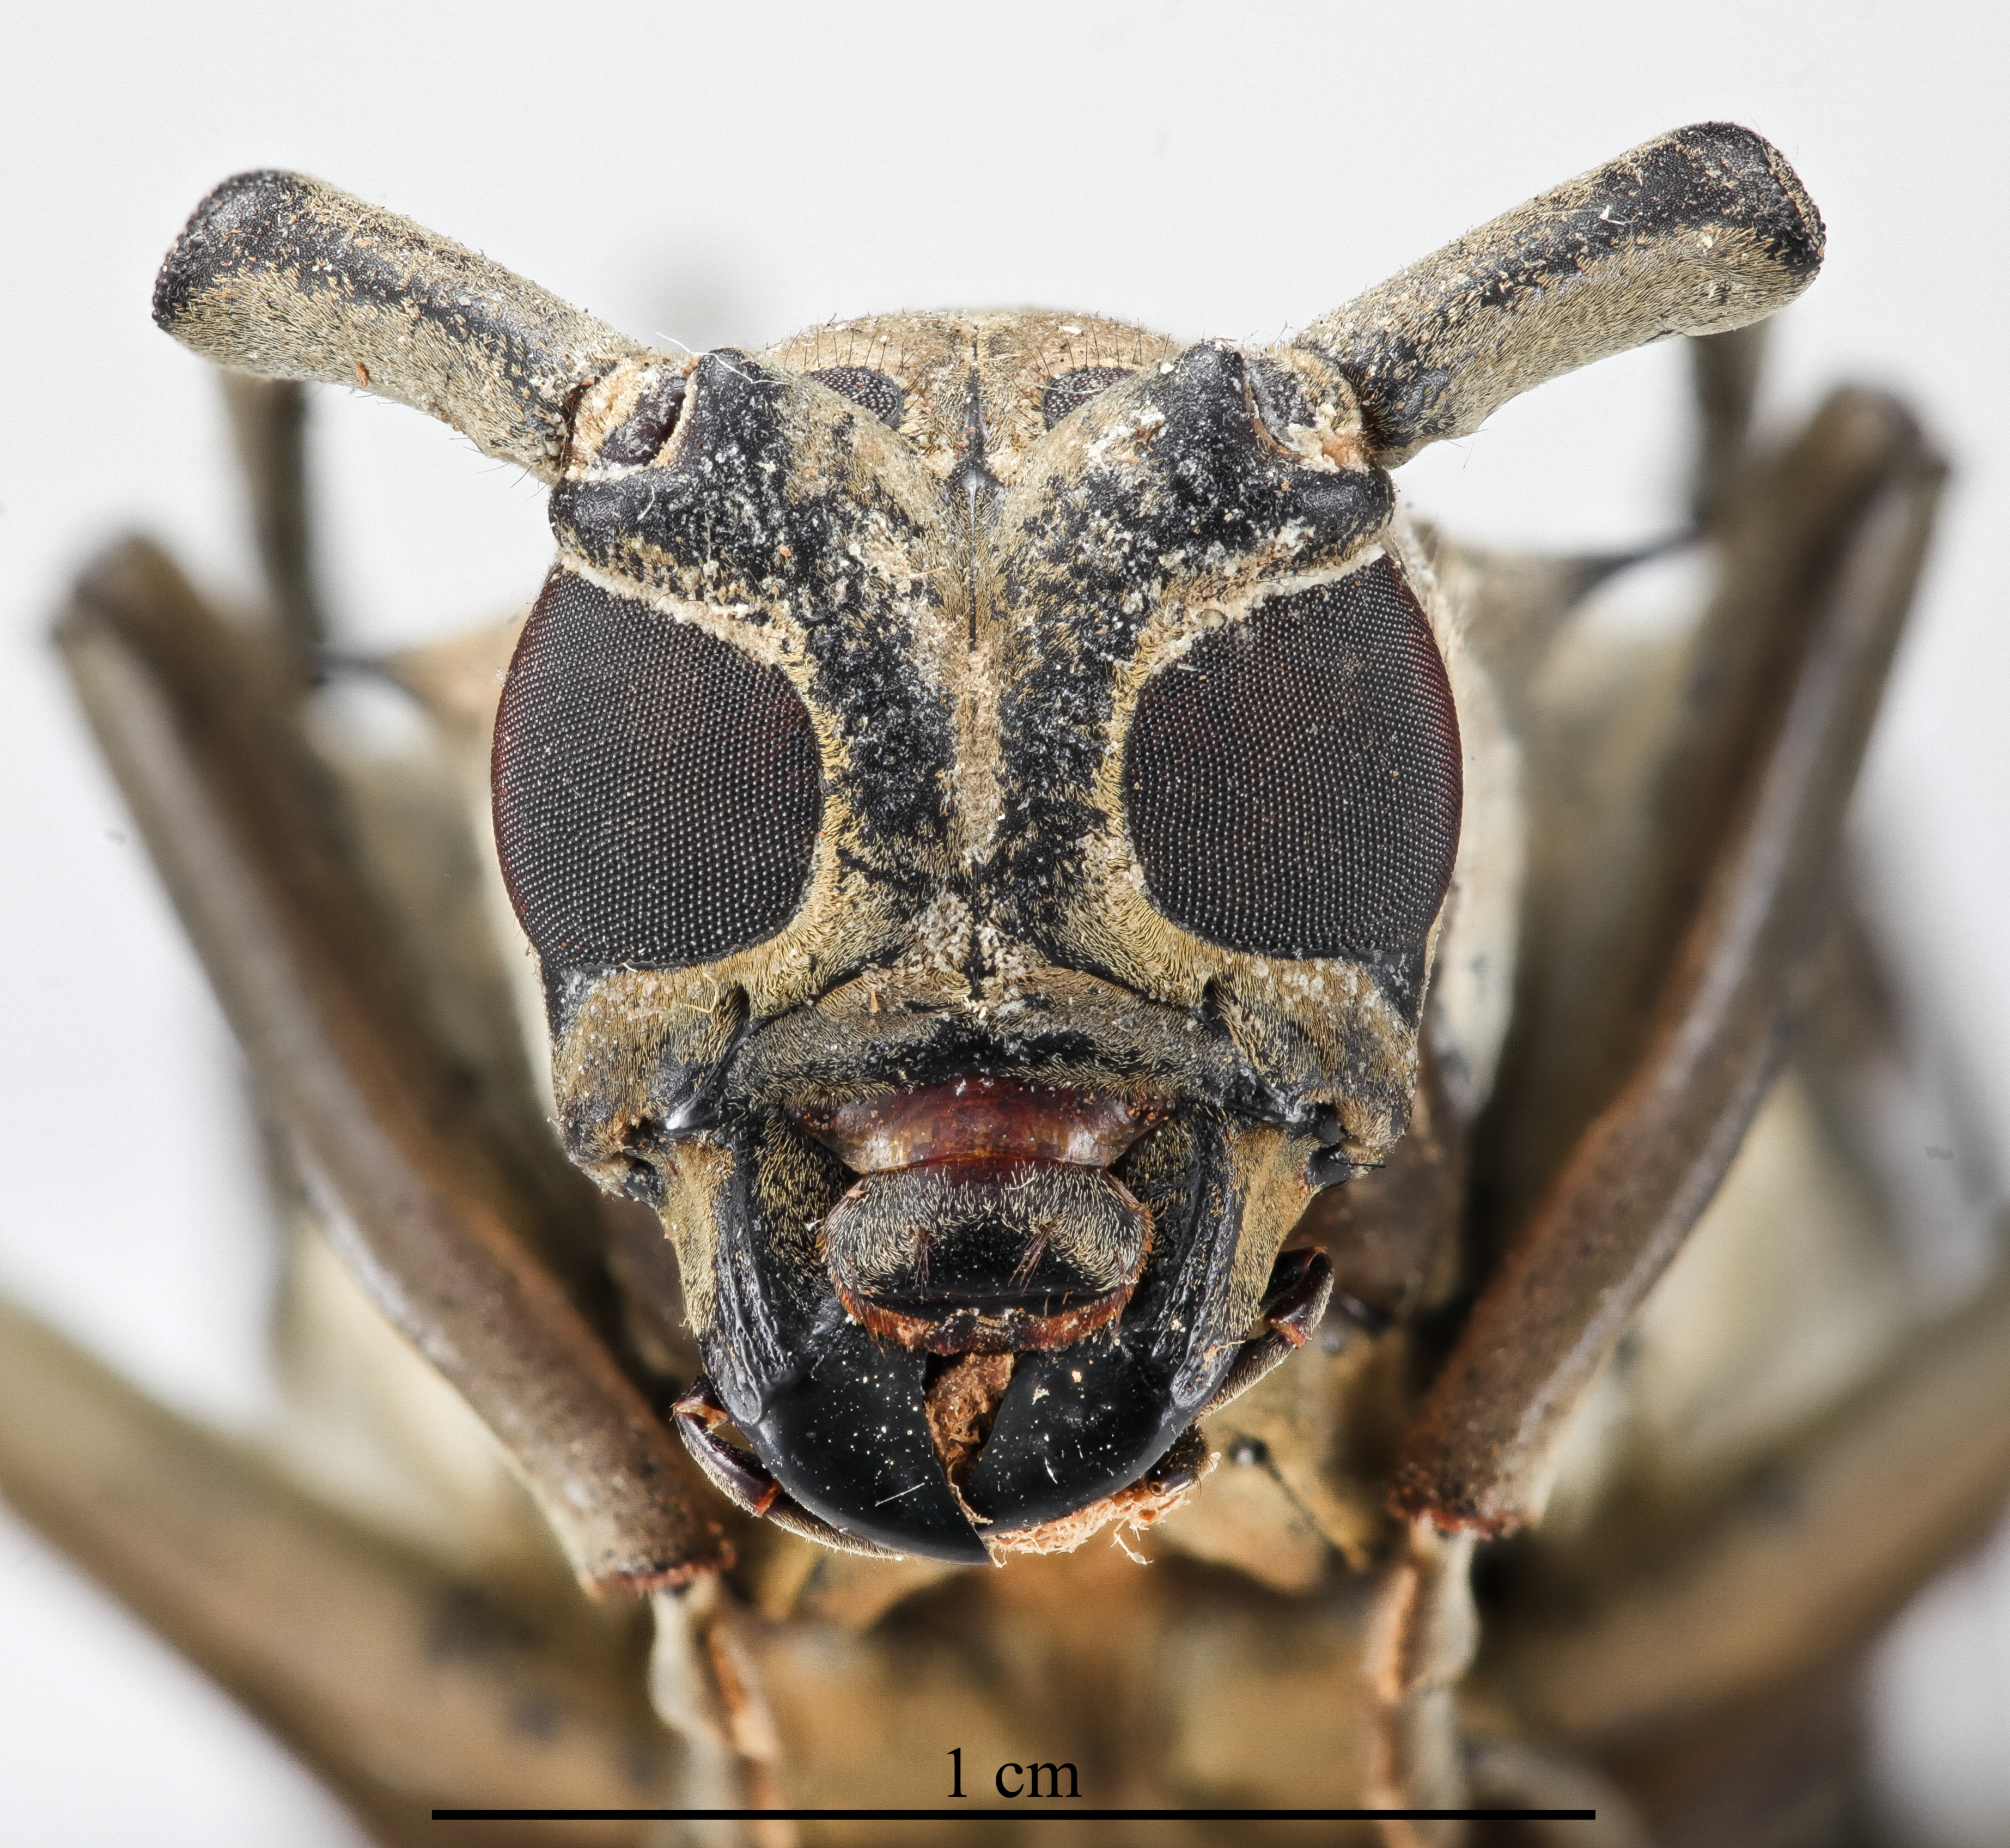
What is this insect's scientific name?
Batocera davidis
